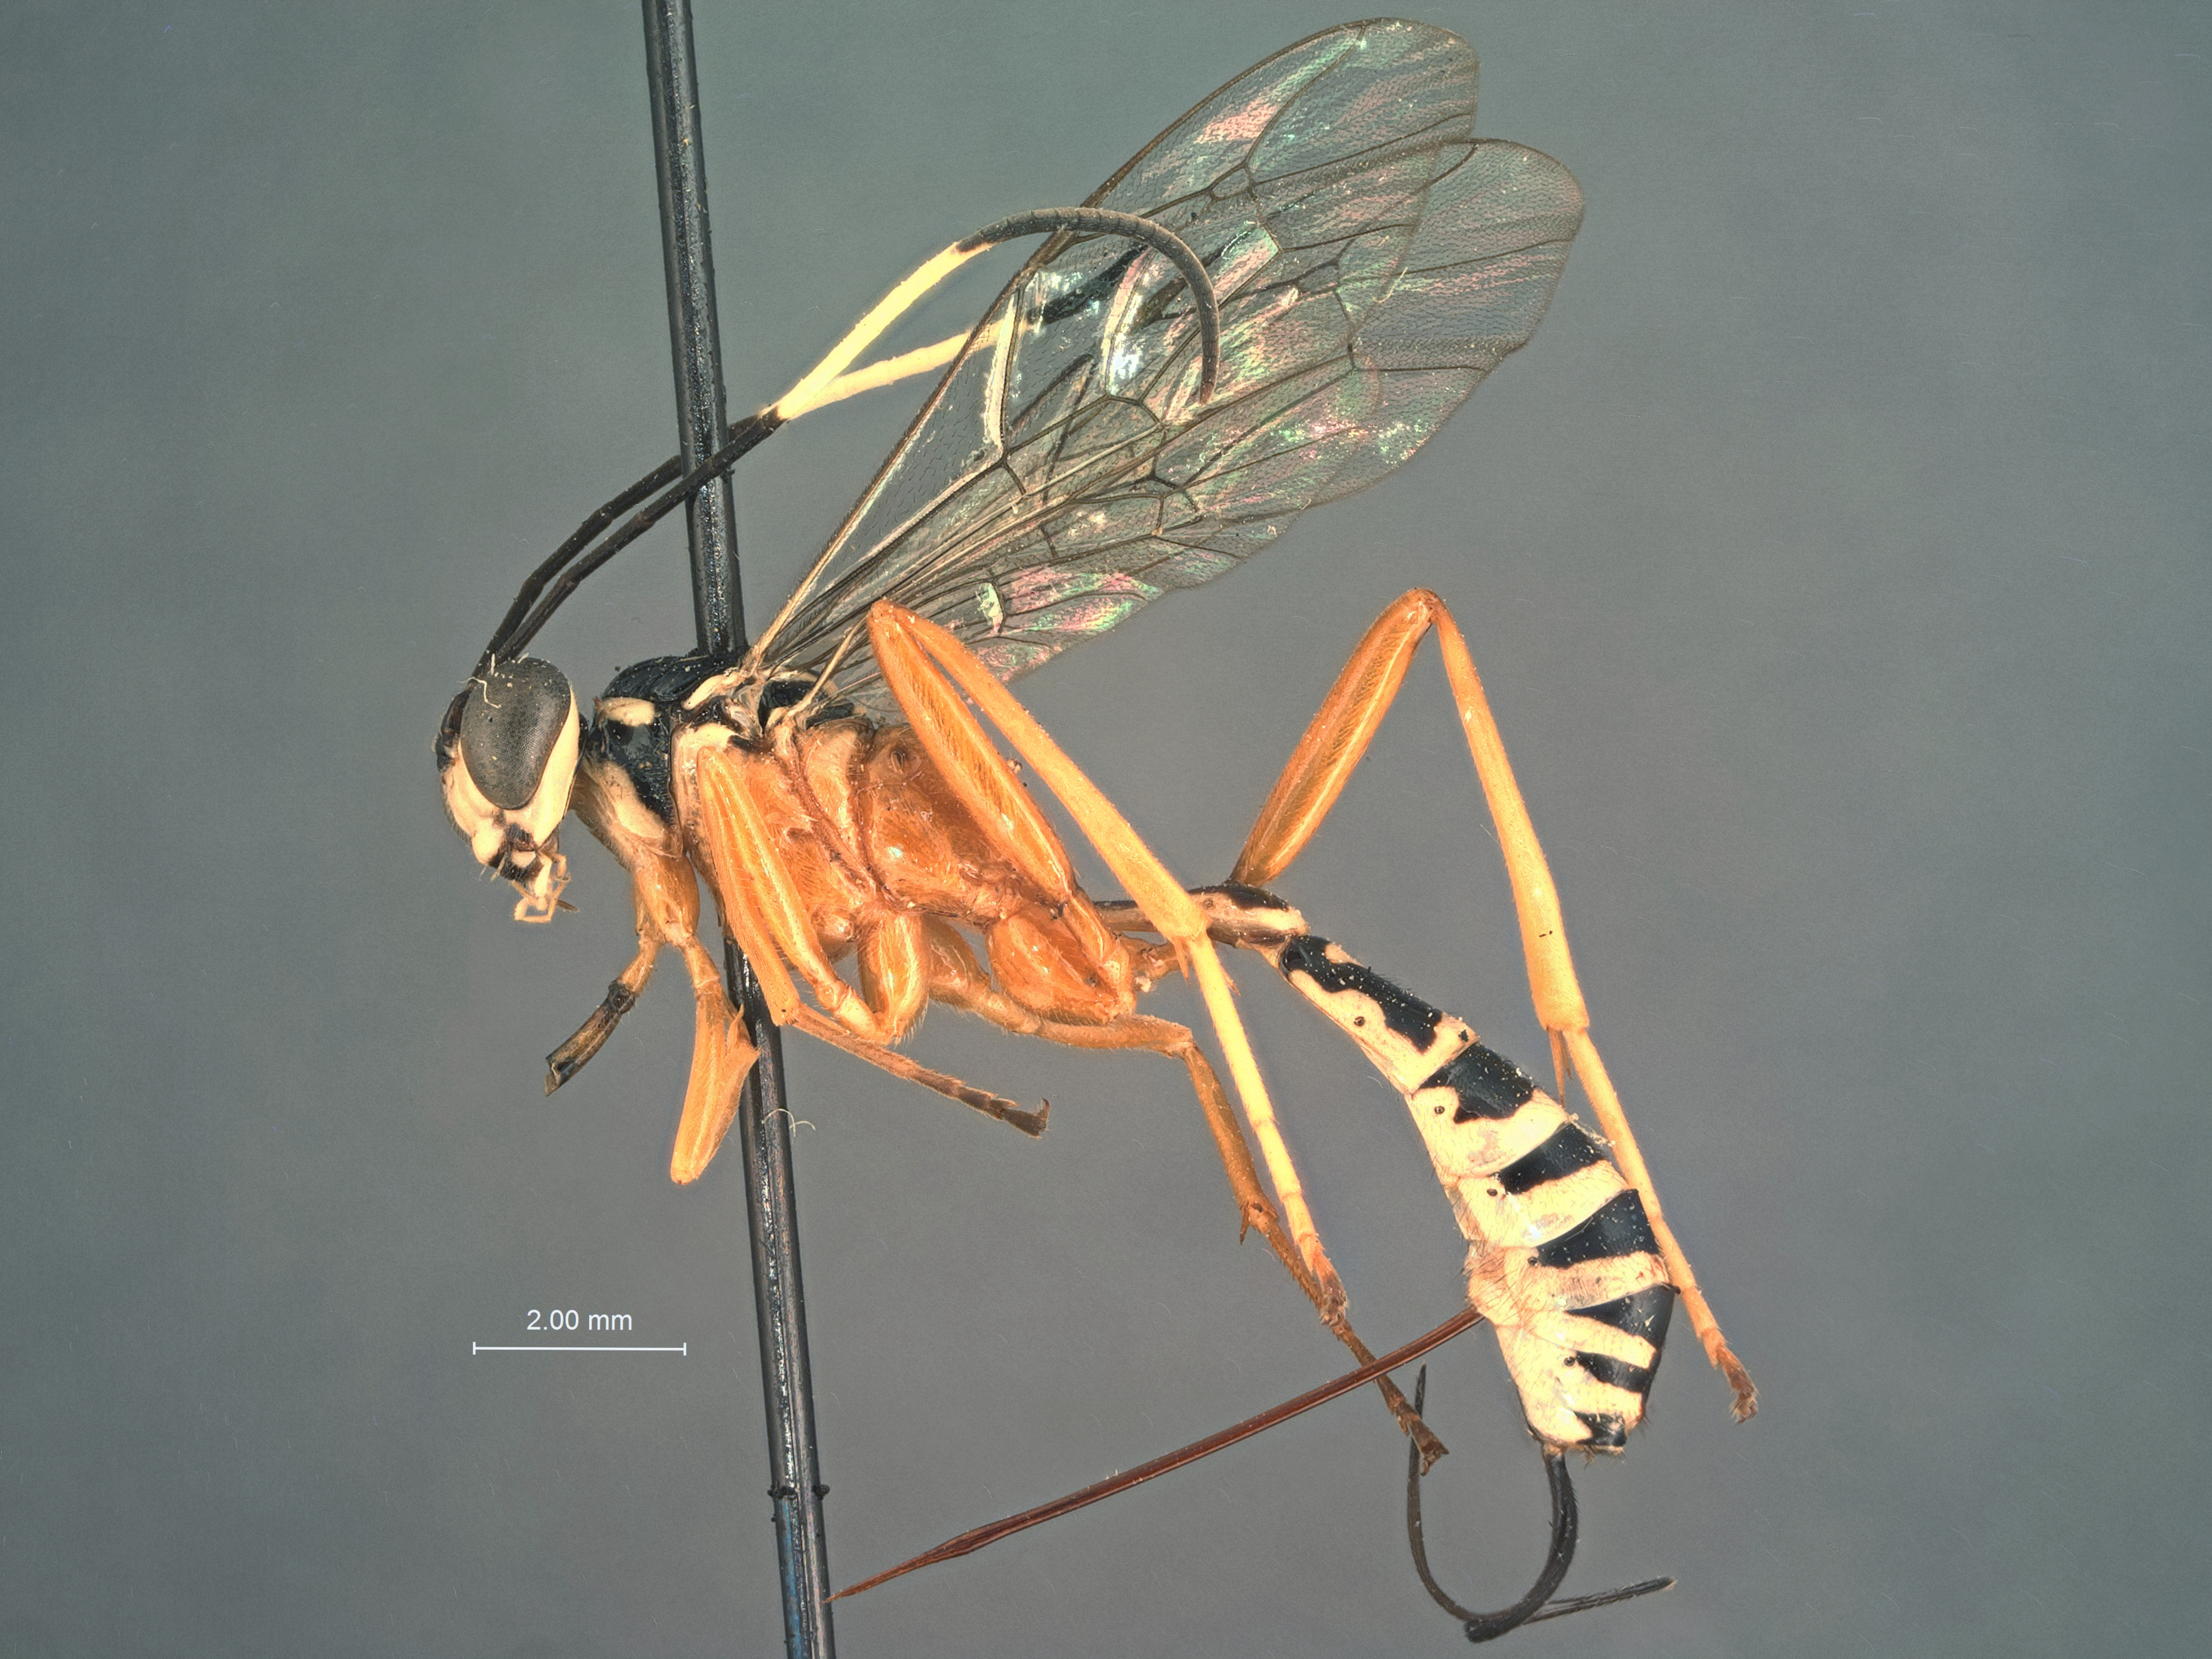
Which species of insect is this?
Polycyrtus areolaris
